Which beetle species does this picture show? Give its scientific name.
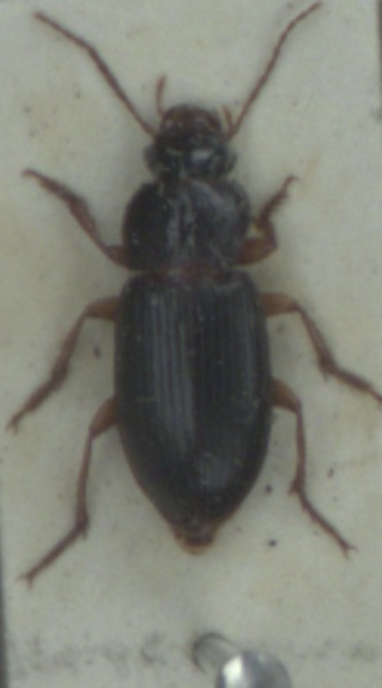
Ophonus rufibarbis
